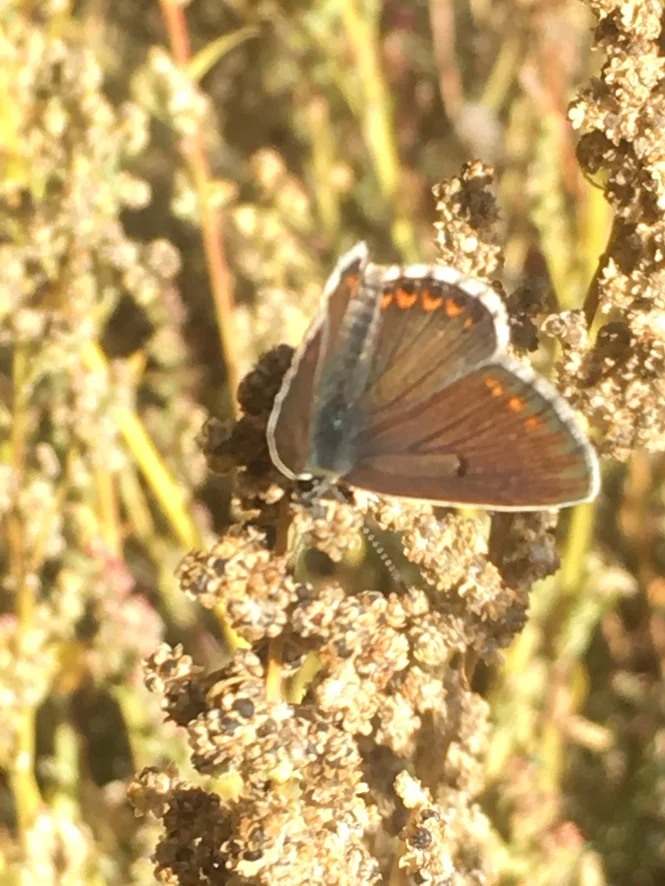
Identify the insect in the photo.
Aricia agestis/artaxerxes
